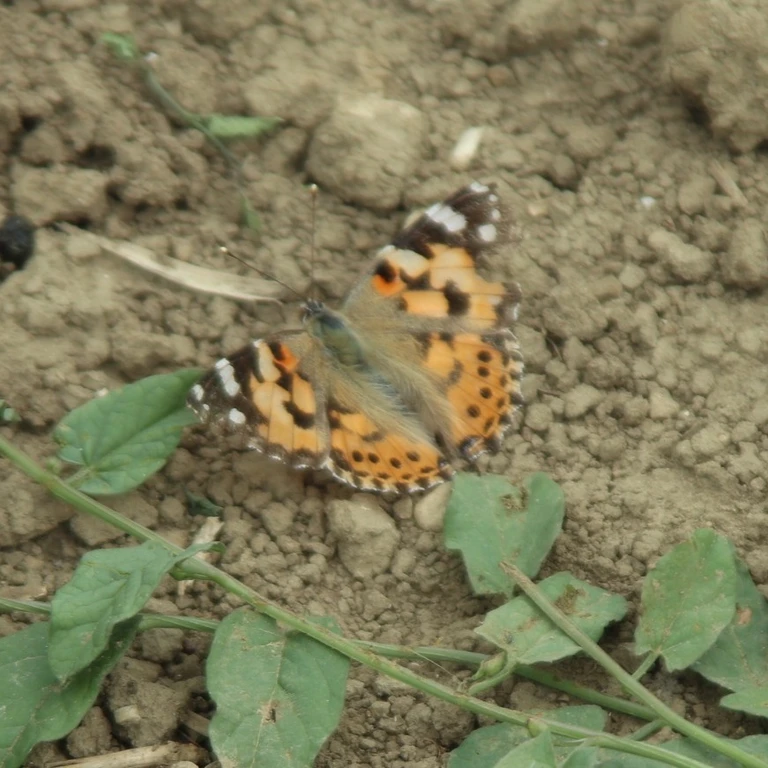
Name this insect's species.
Vanessa cardui
